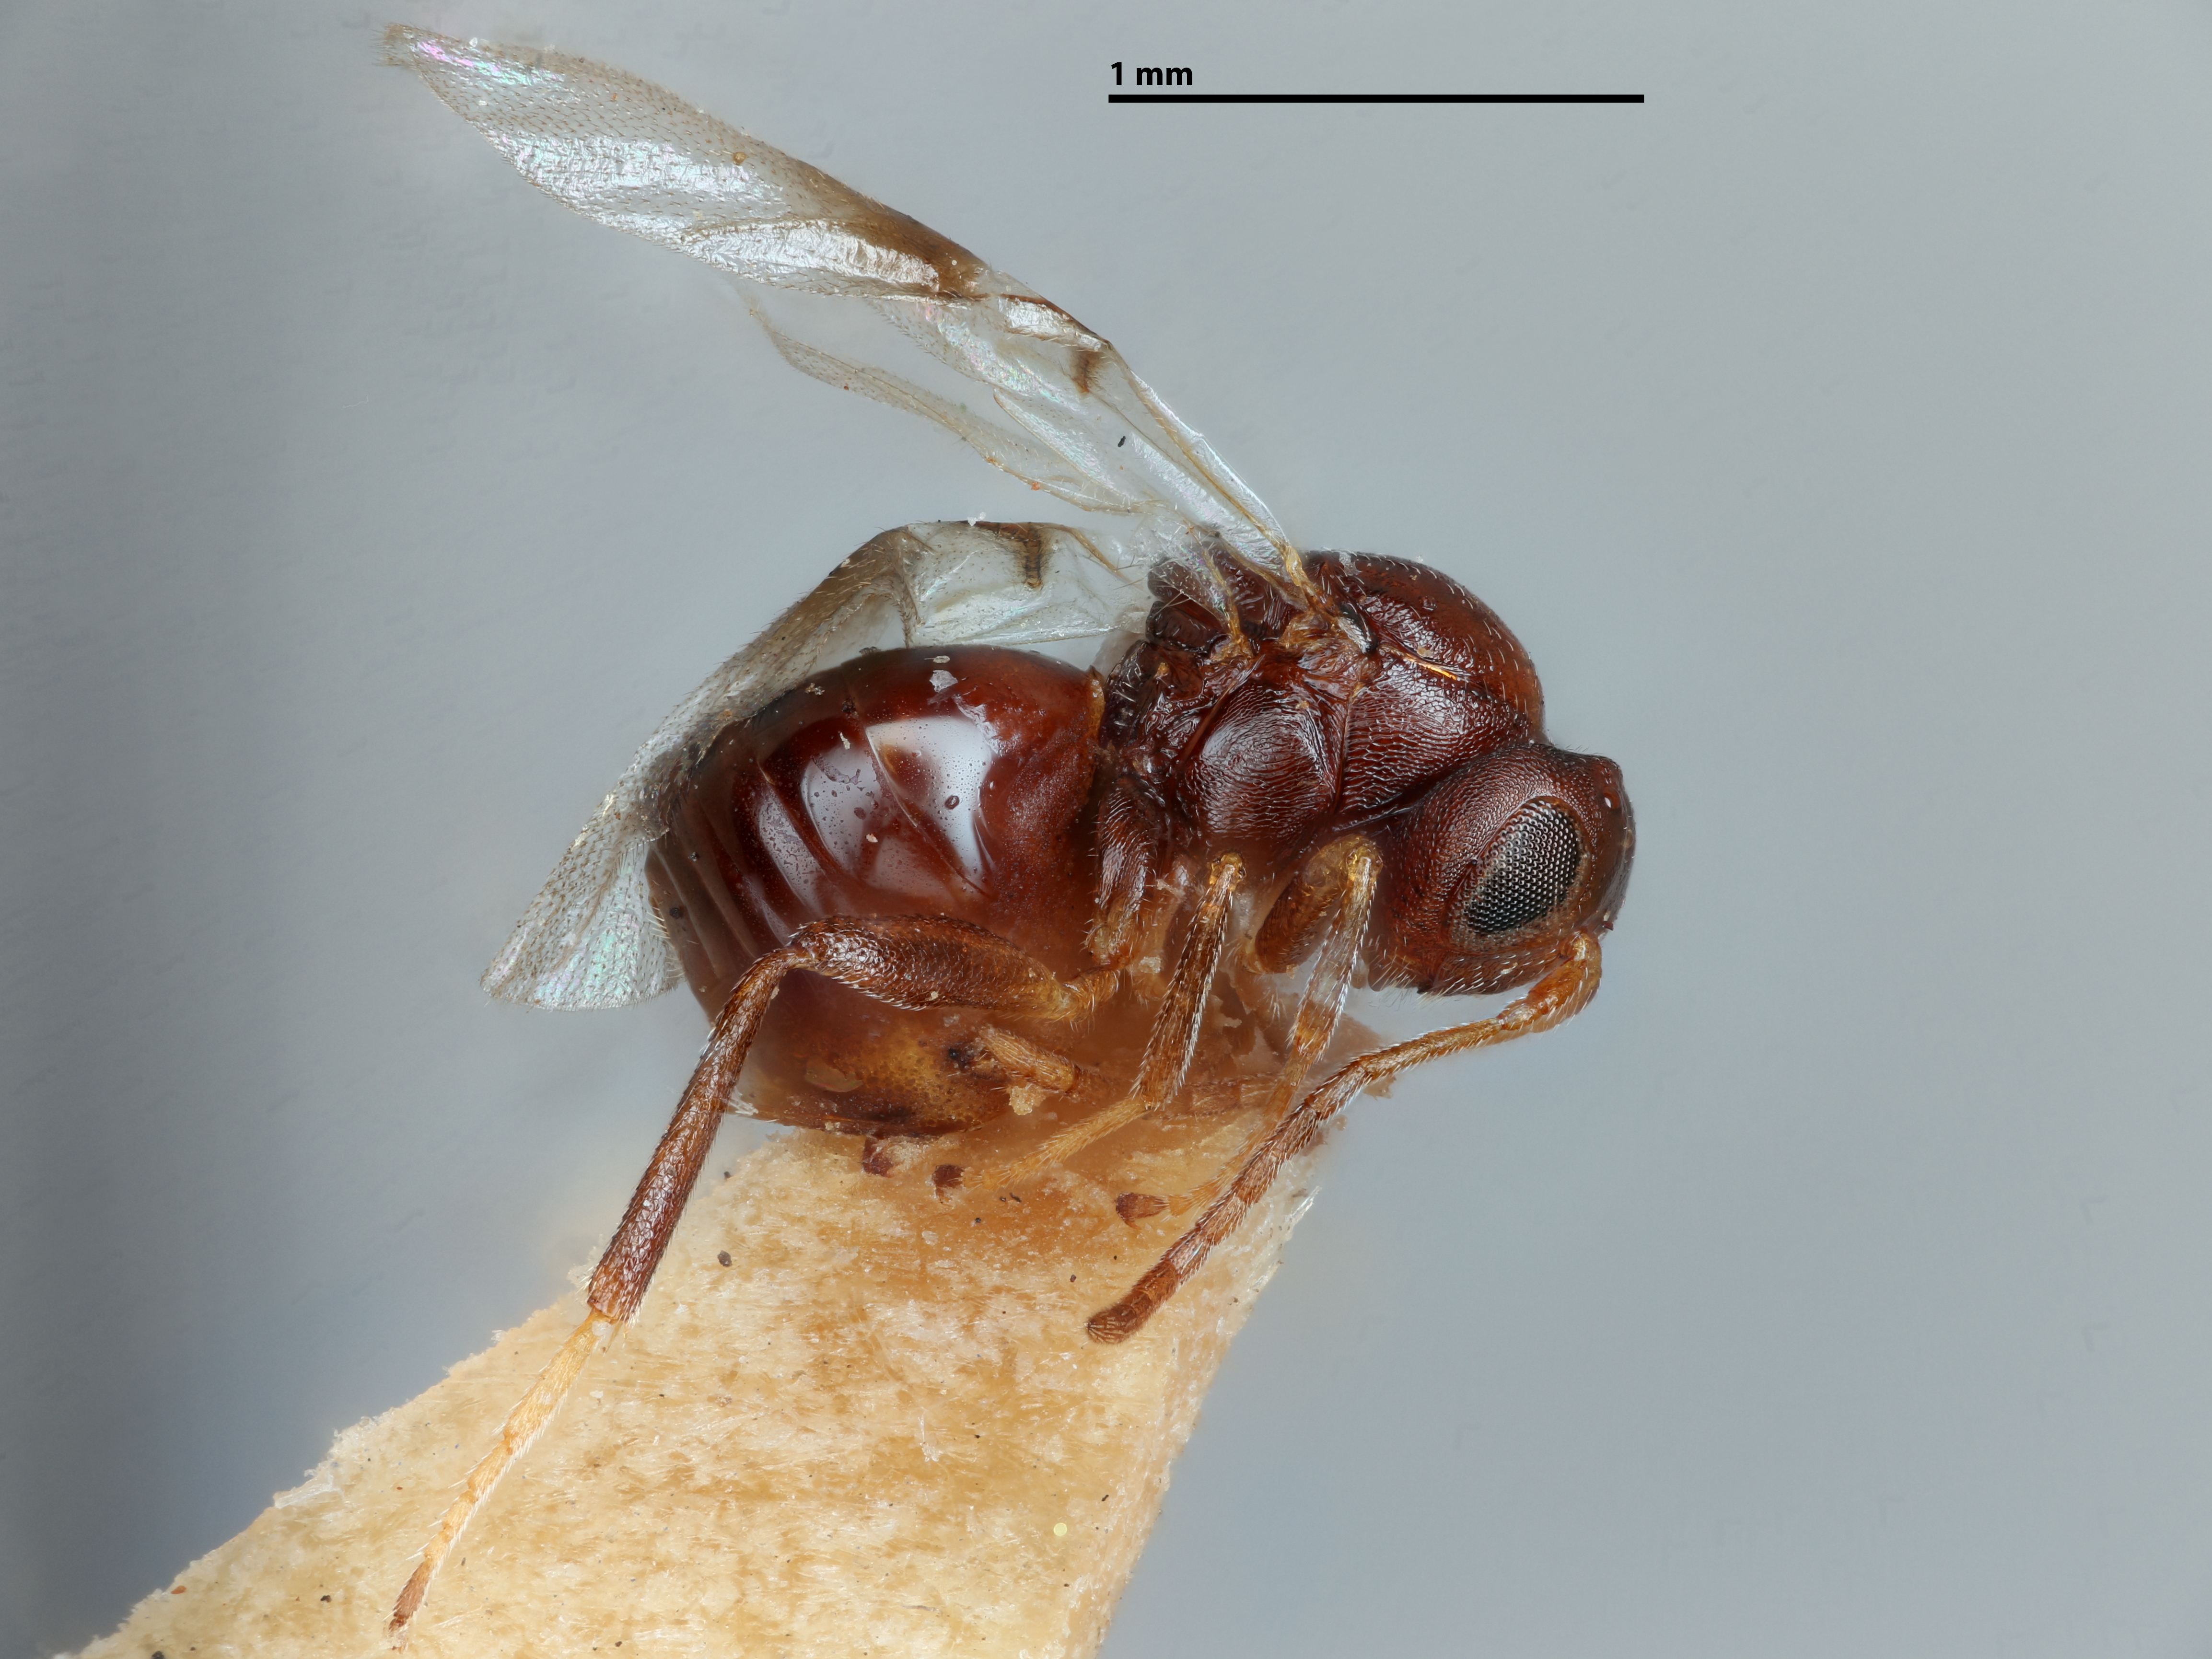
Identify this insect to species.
Compsodryoxenus tenuis
